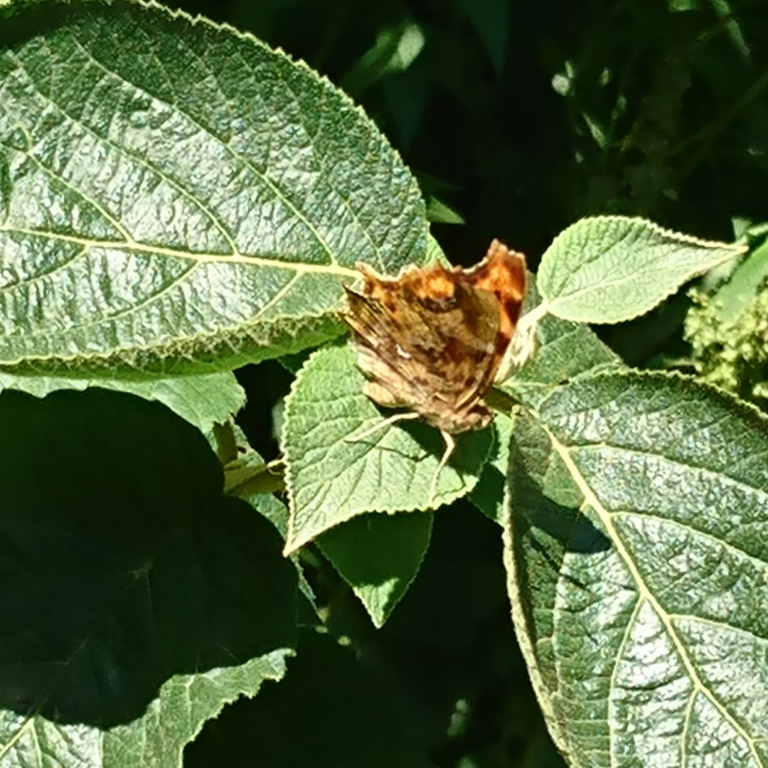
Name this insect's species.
Polygonia c-album
